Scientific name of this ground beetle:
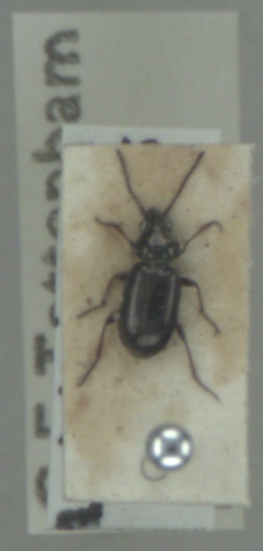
Bembidion properans
